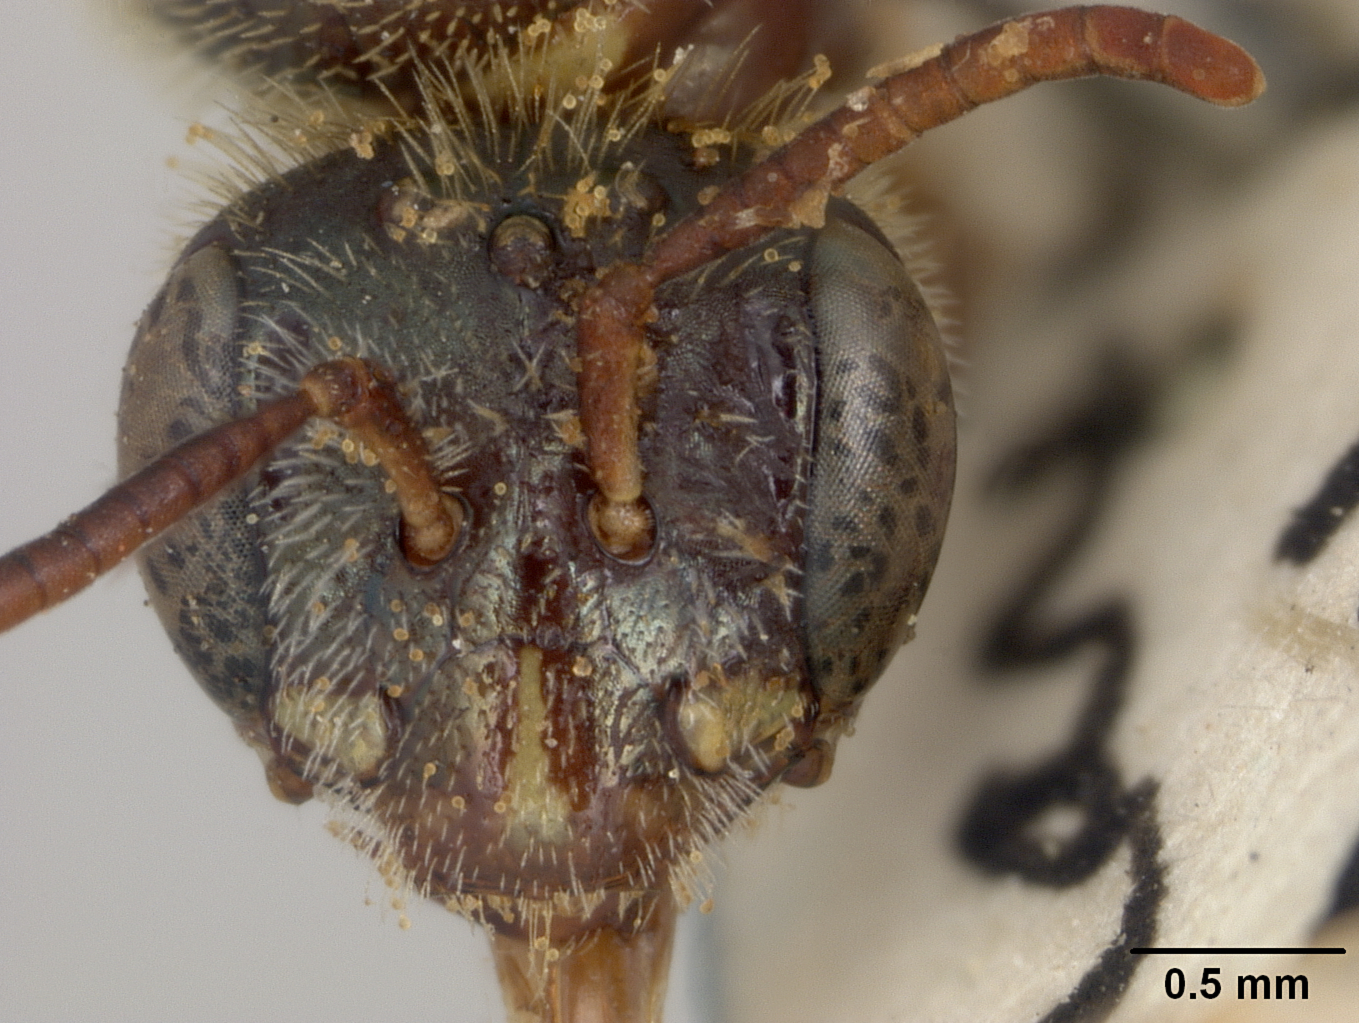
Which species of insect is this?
Perdita albipennis
